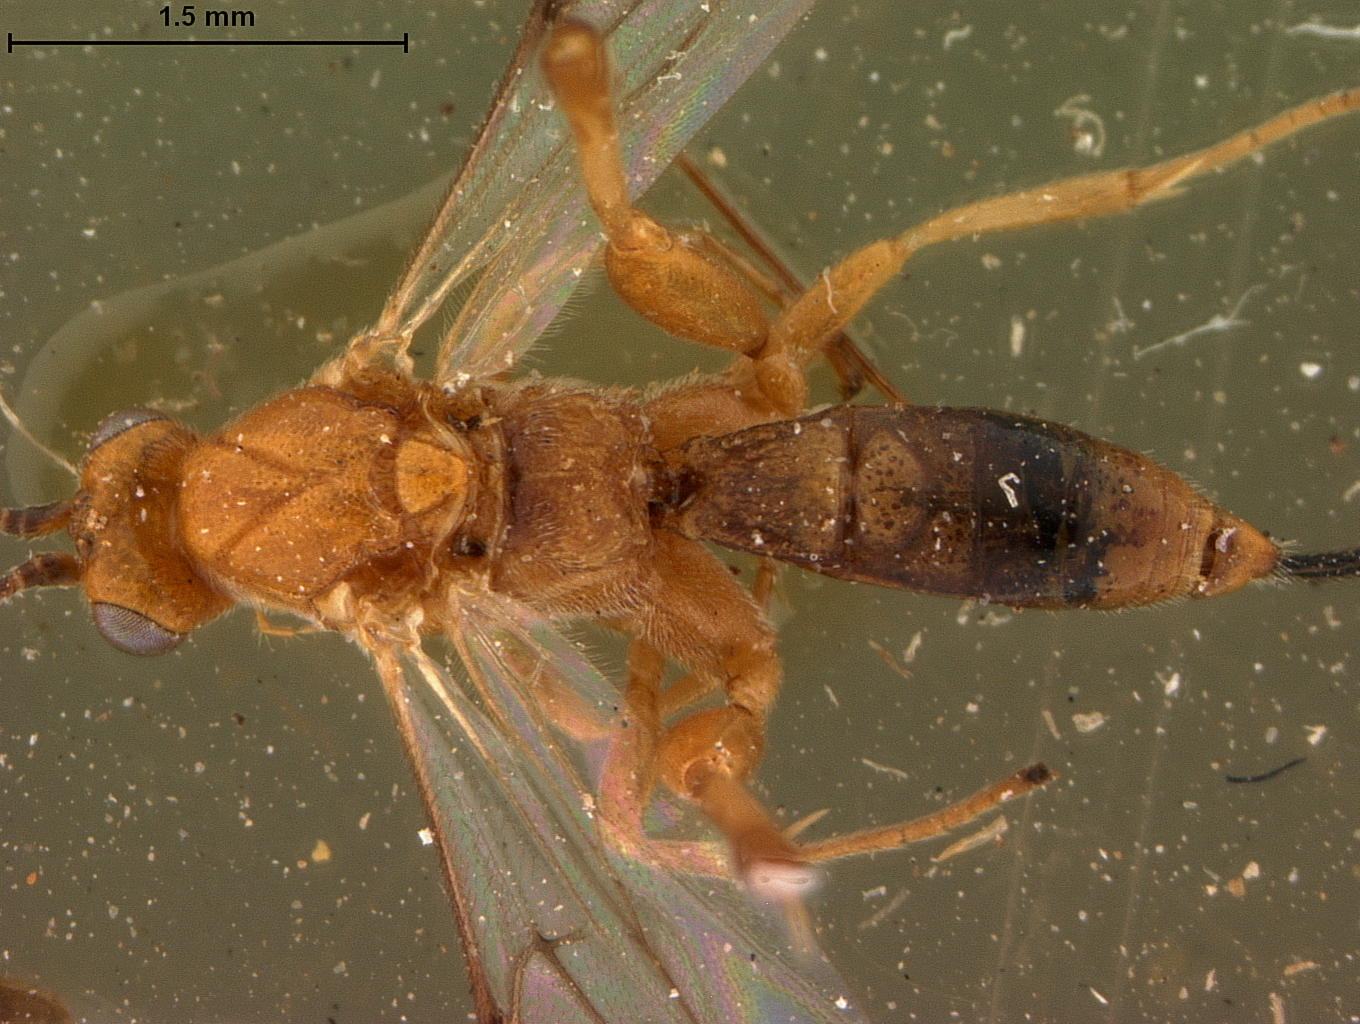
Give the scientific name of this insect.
Camptothlipsis dravida
